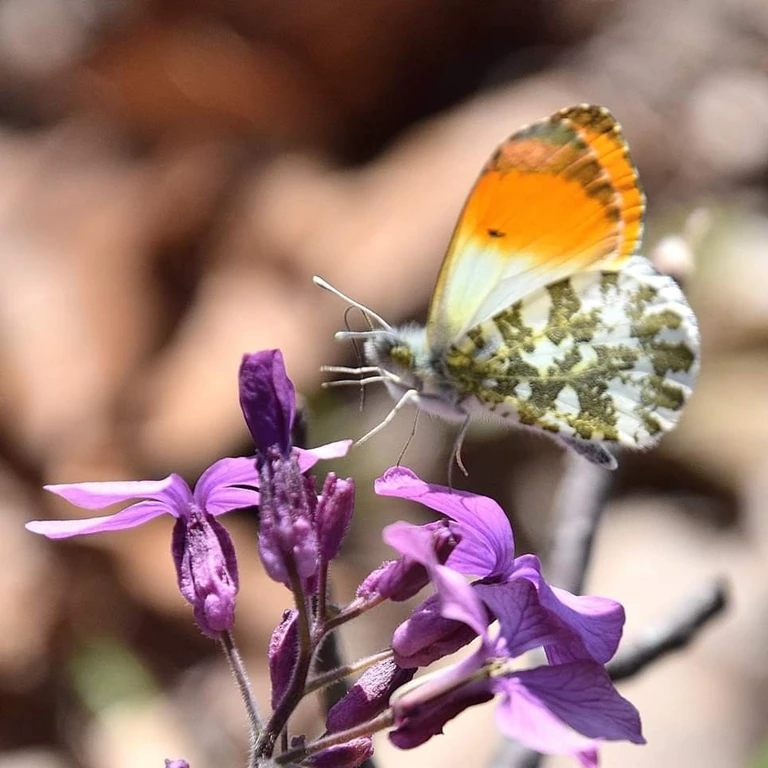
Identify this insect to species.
Anthocharis cardamines
